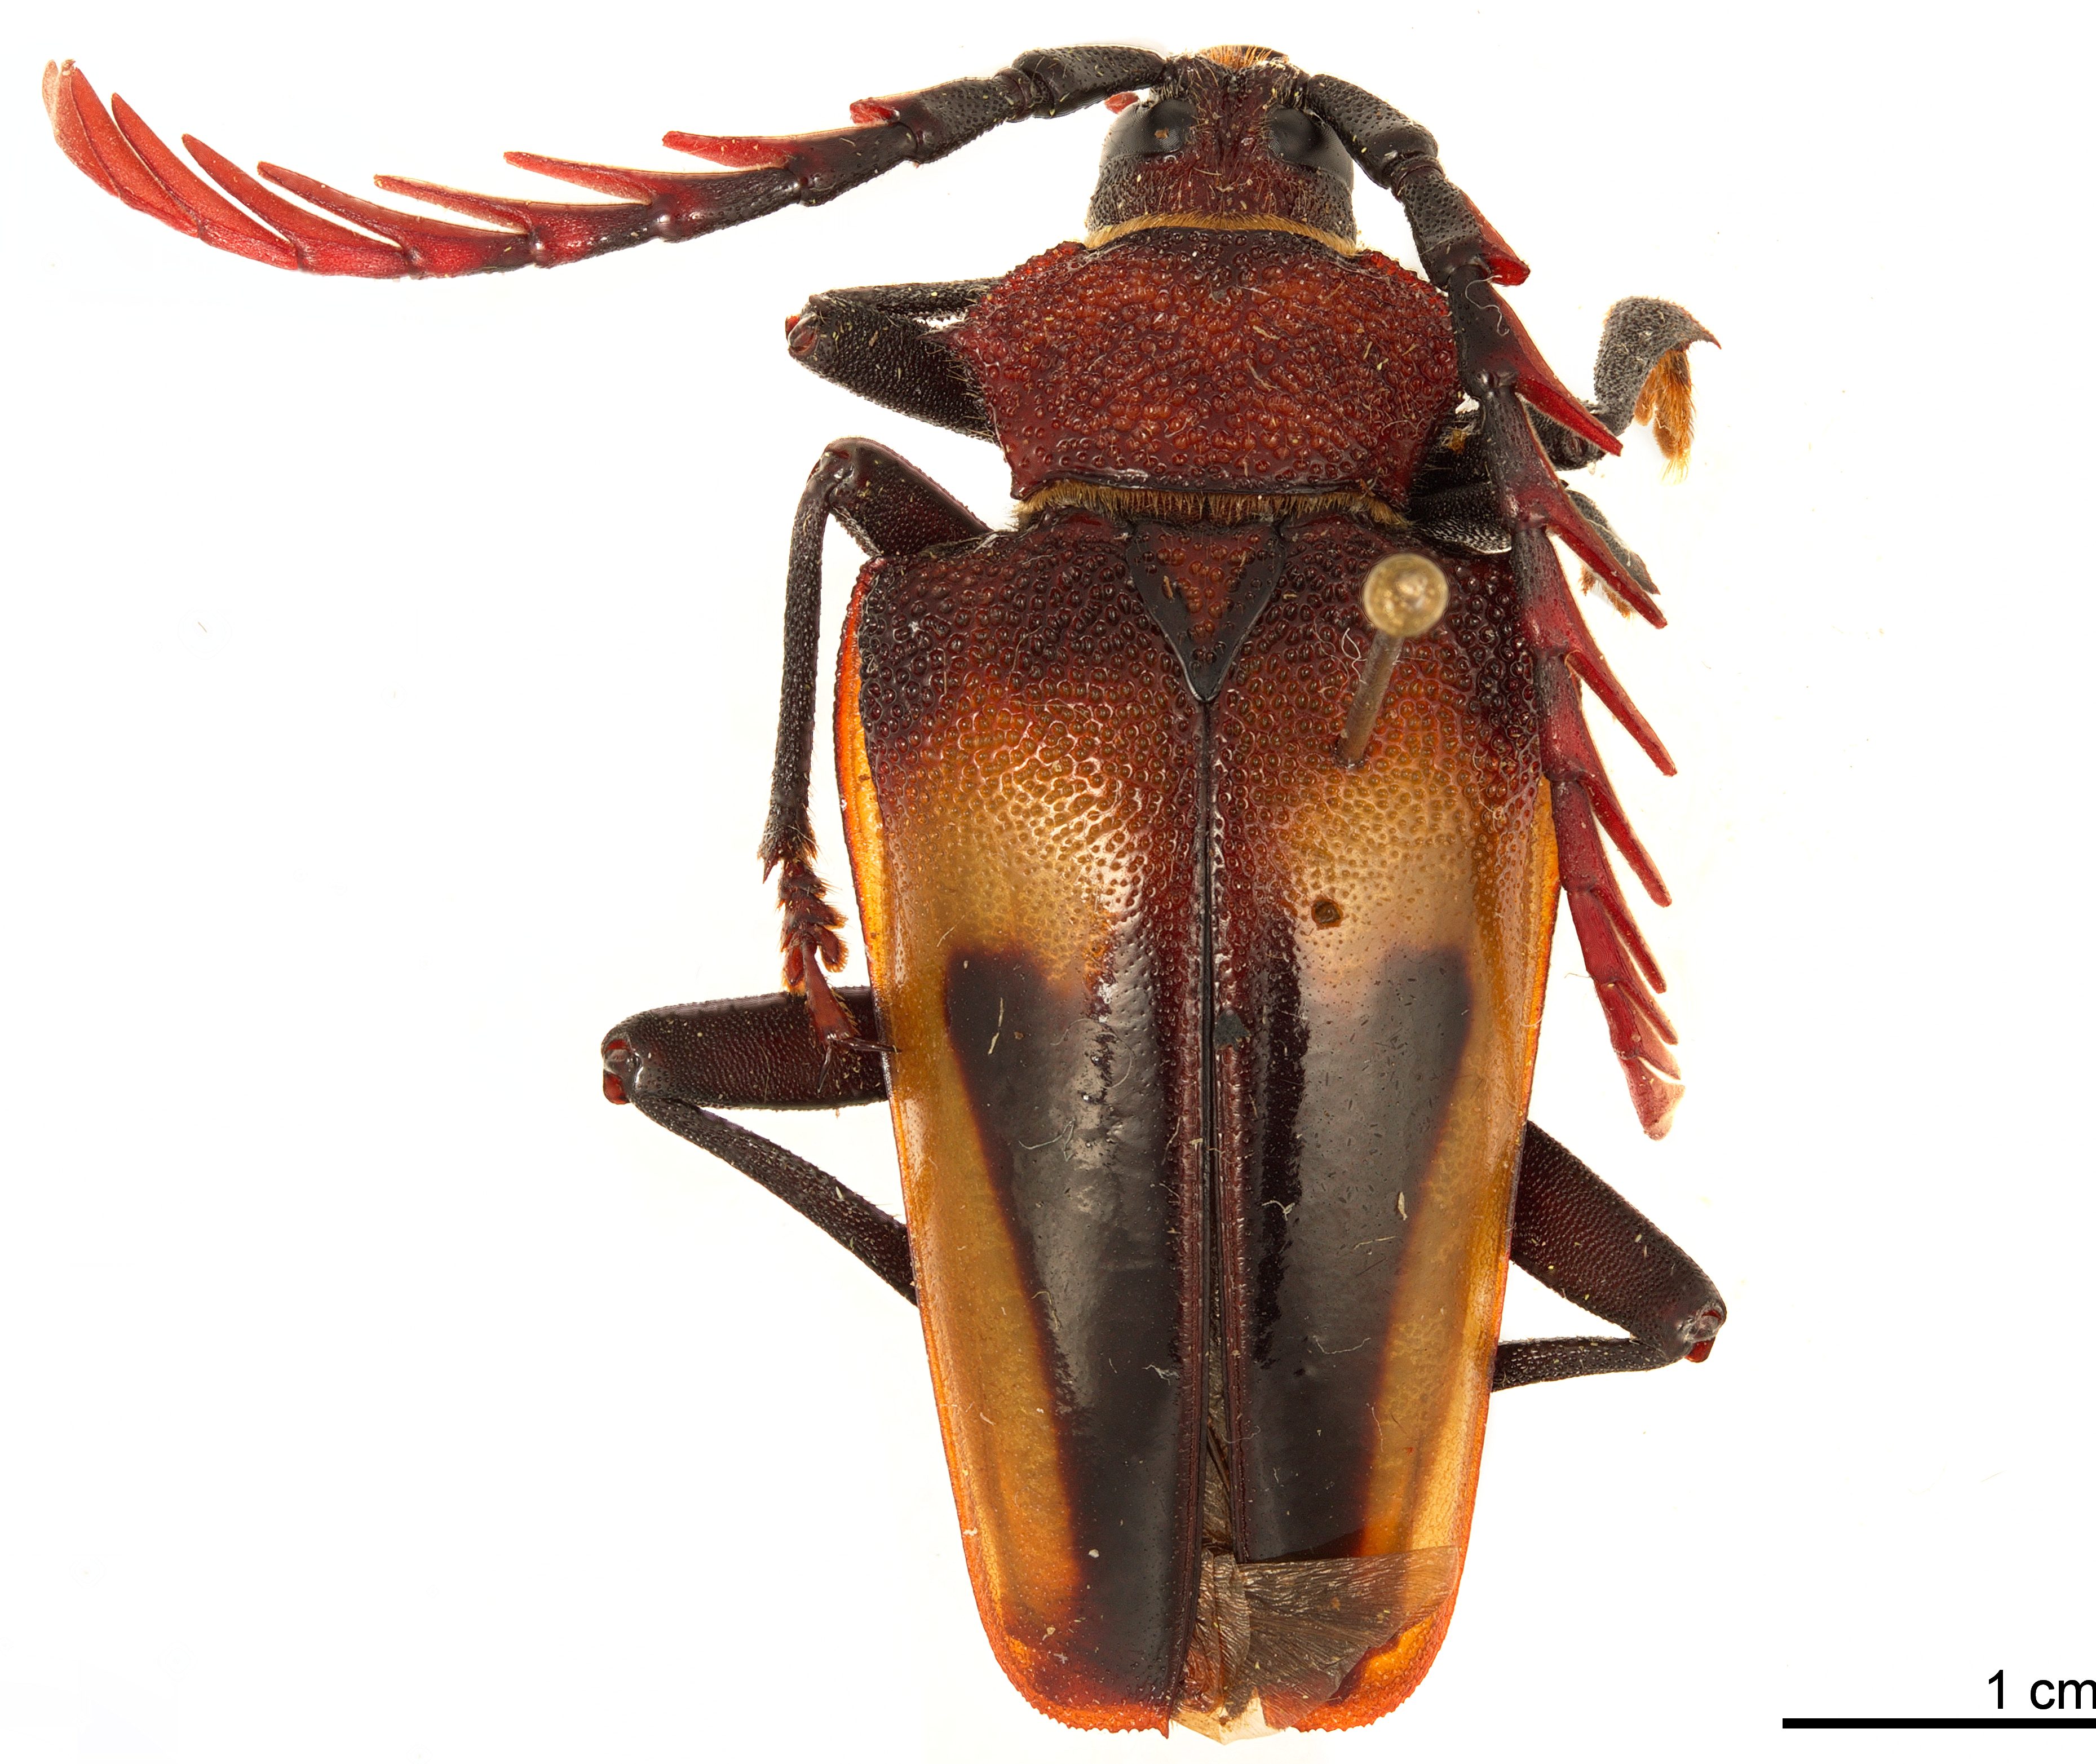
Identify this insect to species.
Calocomus desmarestii
